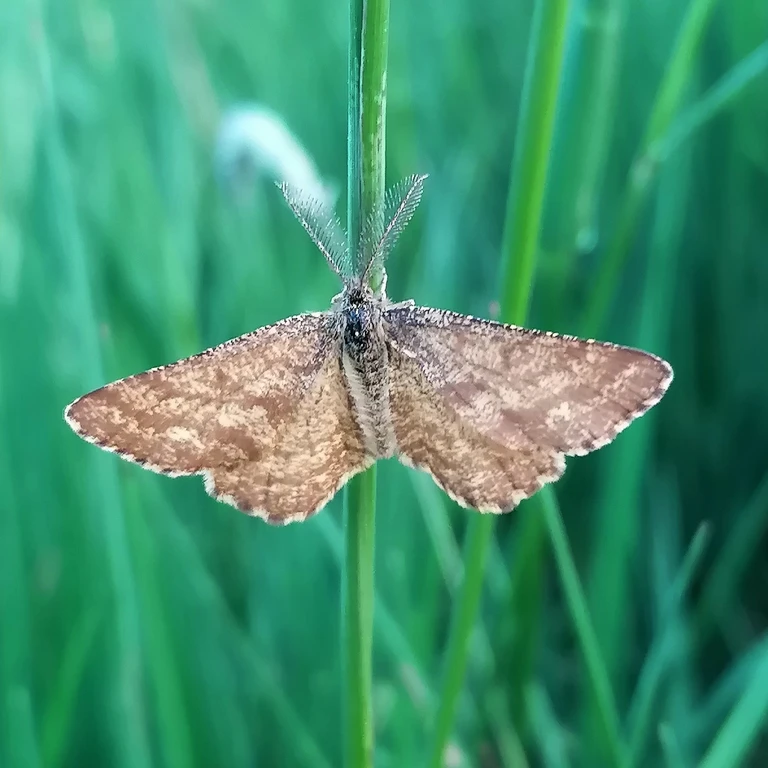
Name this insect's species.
Ematurga atomaria
